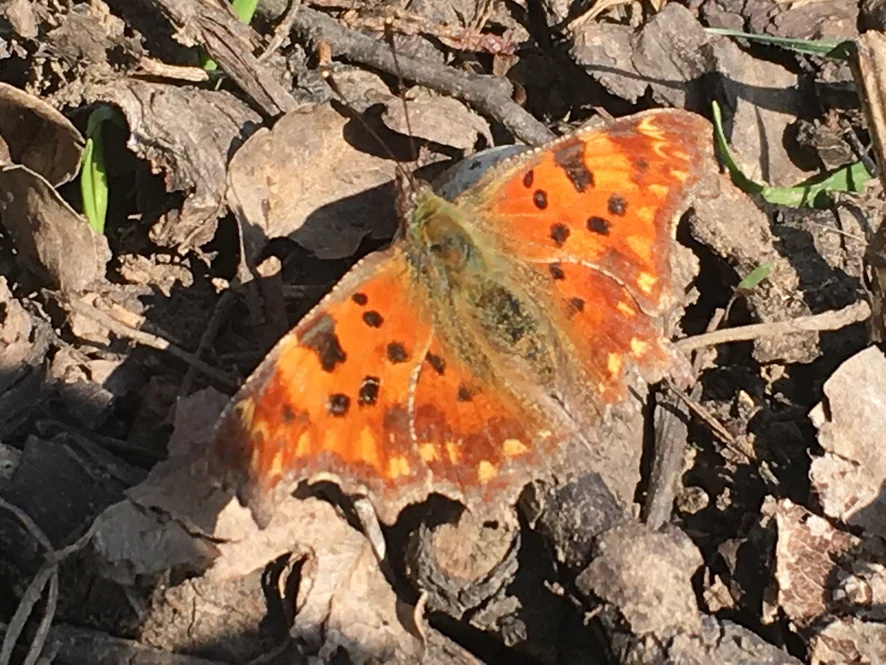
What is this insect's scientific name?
Polygonia c-album
